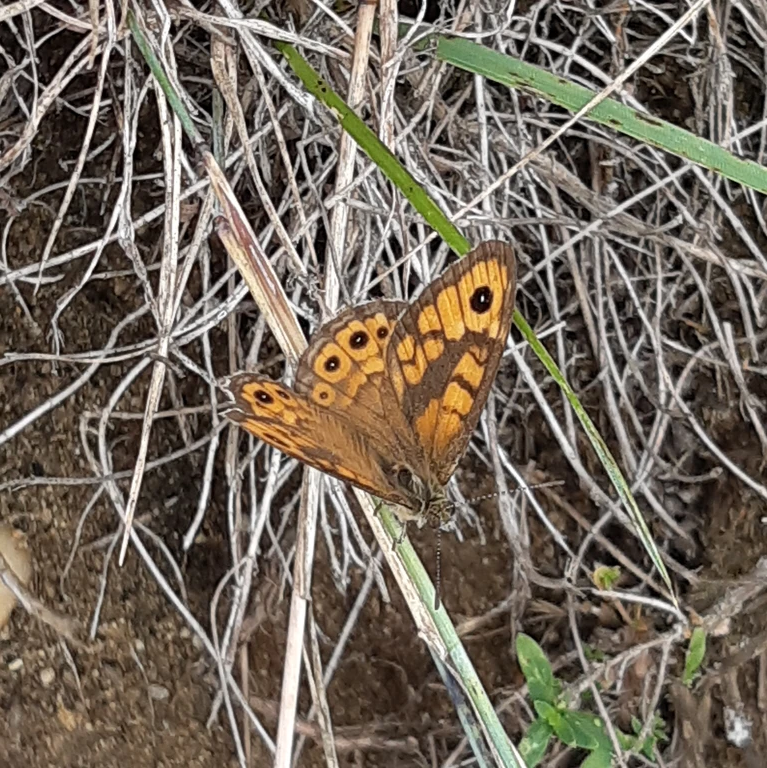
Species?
Lasiommata megera (also Pararge megera)
